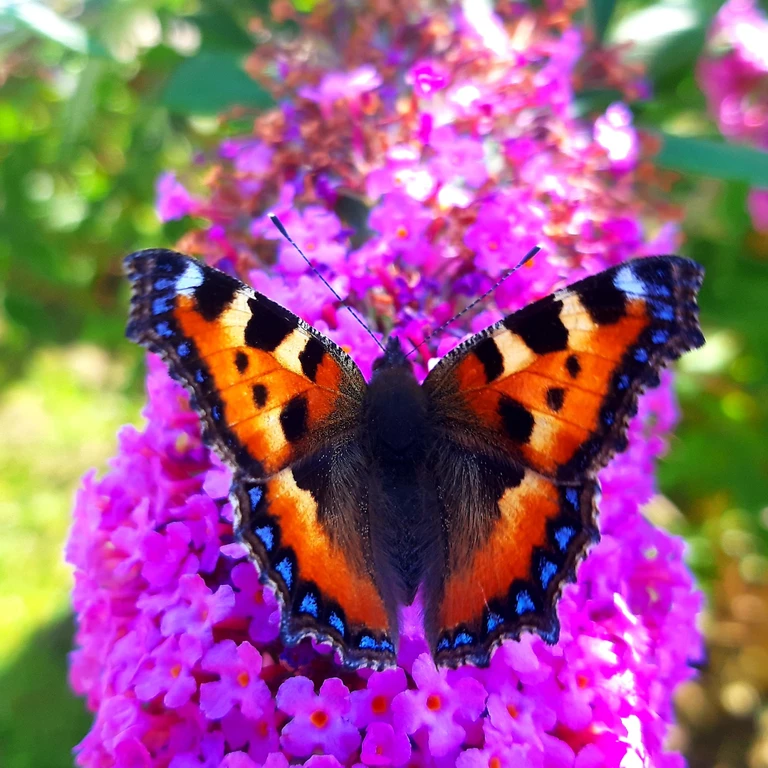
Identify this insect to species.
Aglais urticae
